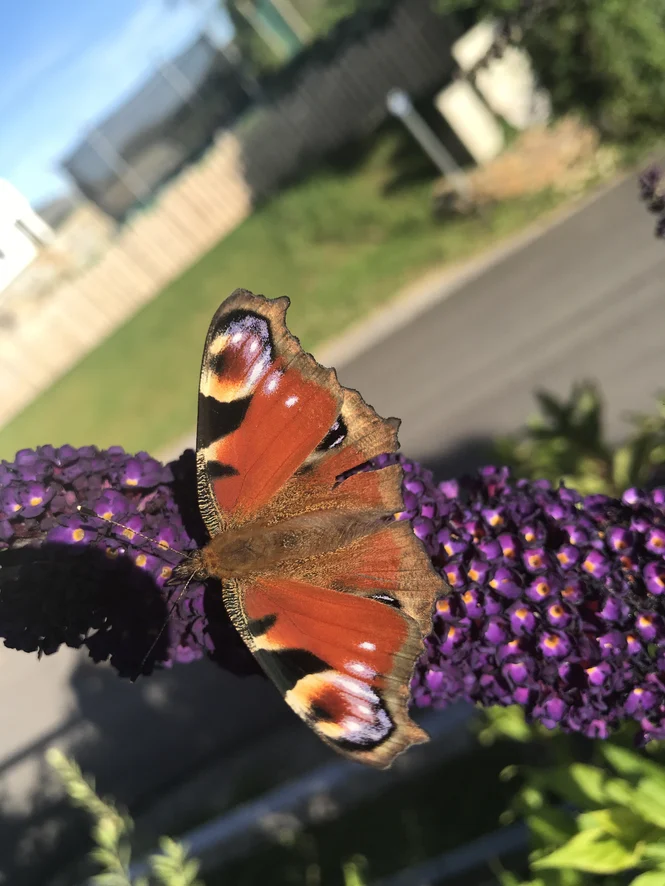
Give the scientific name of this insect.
Aglais io
